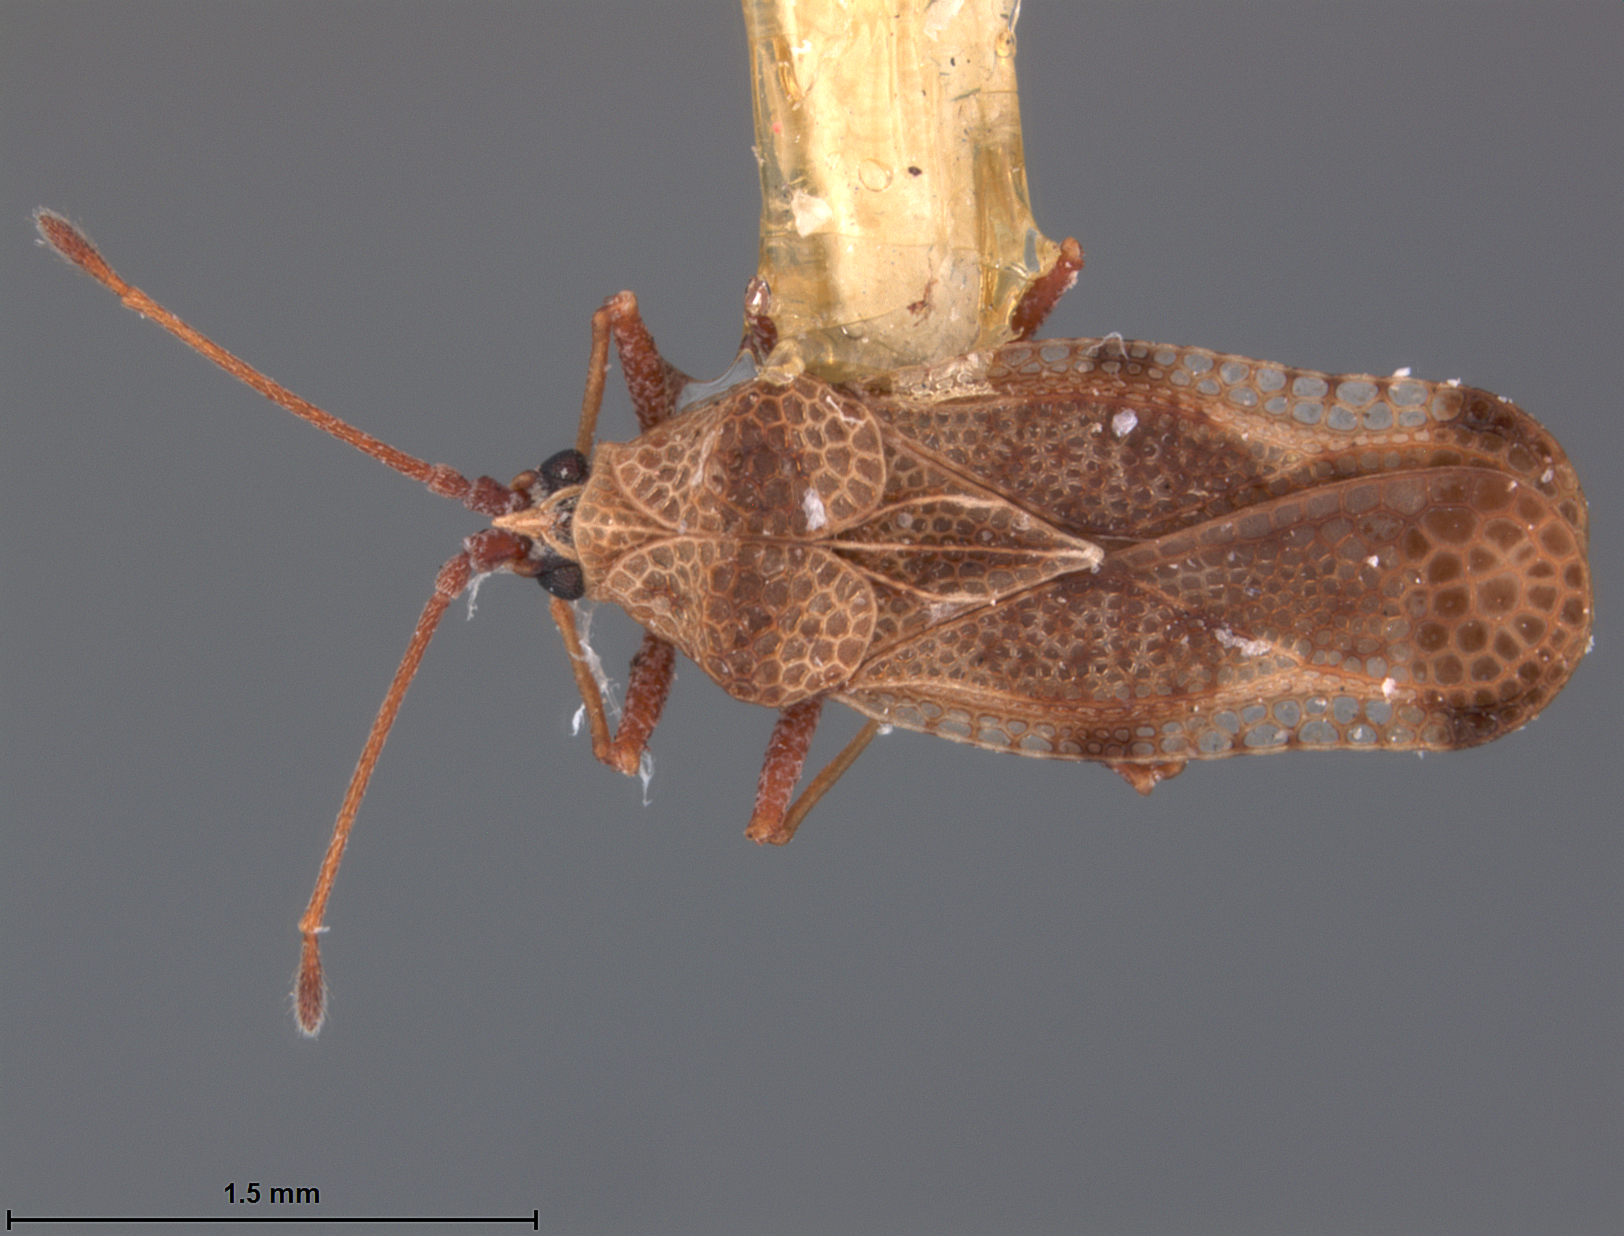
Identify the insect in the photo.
Cysteochila chinaiana
